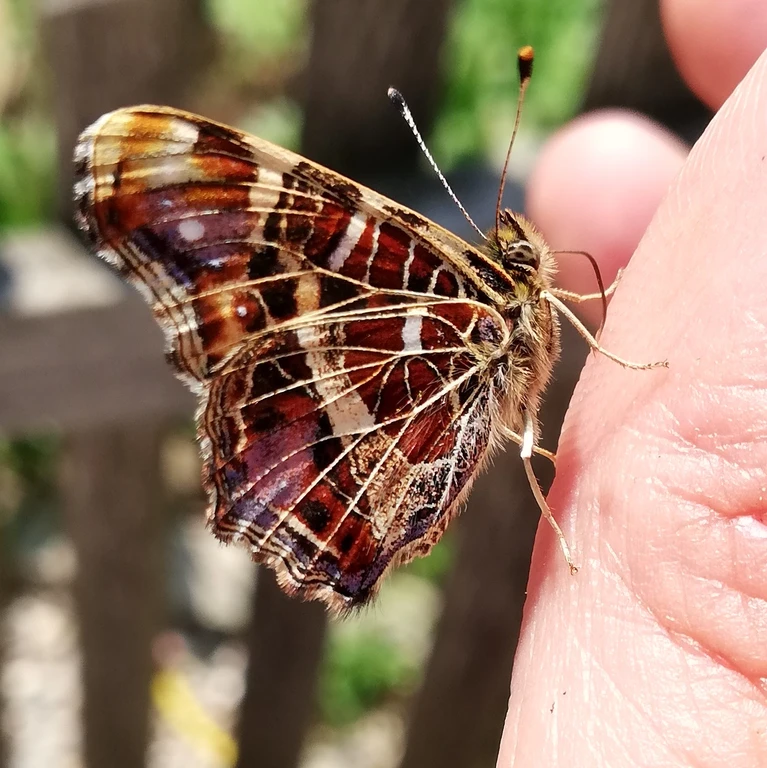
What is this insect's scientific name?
Araschnia levana
